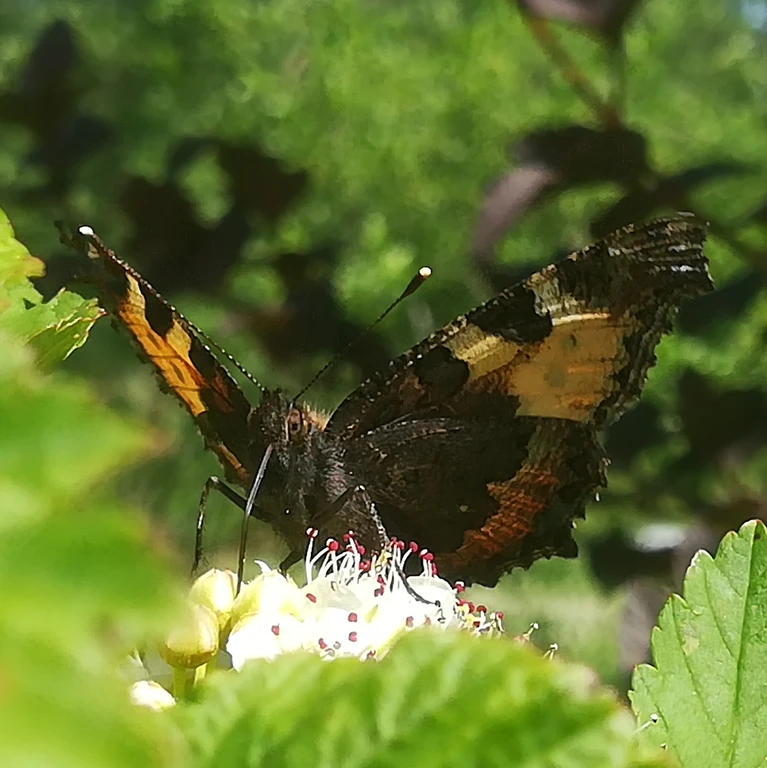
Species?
Aglais urticae
